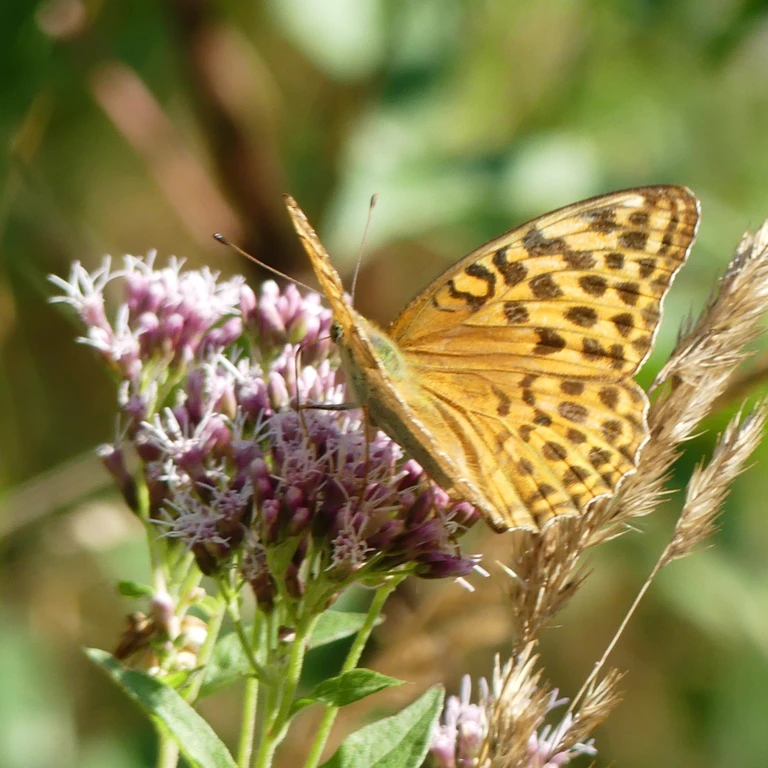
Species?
Argynnis paphia
